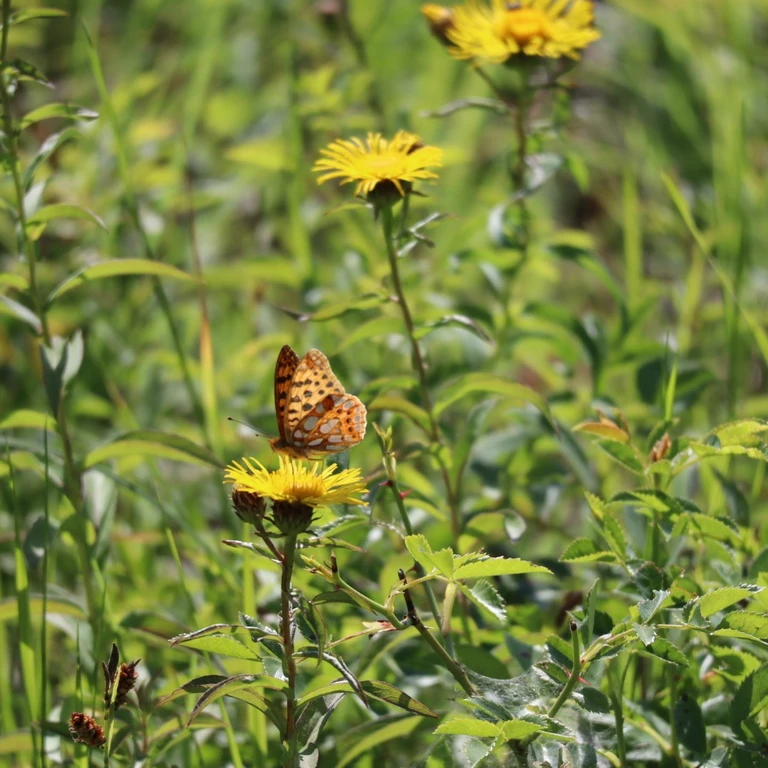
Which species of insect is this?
Issoria lathonia
